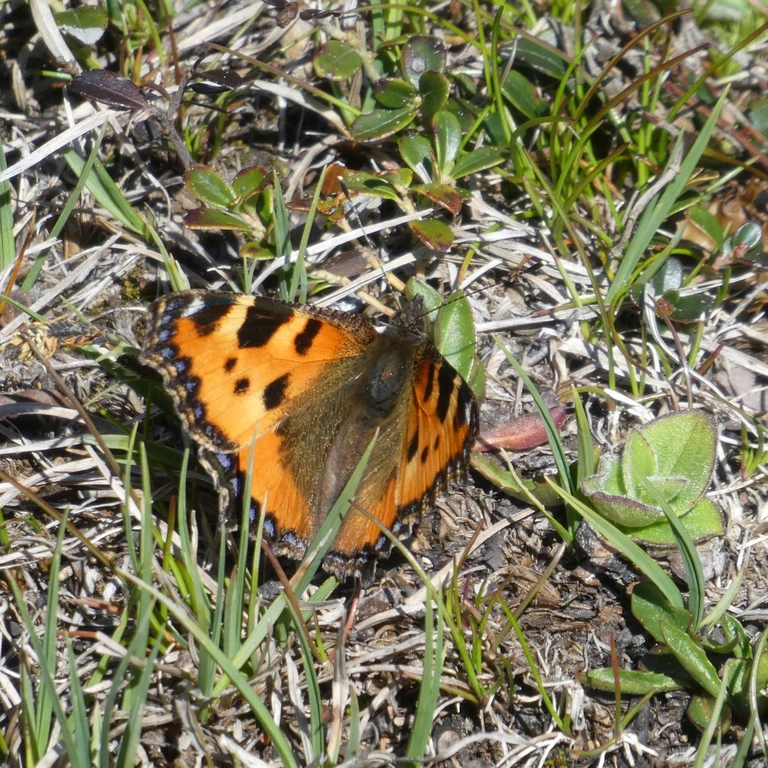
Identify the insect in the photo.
Aglais urticae
